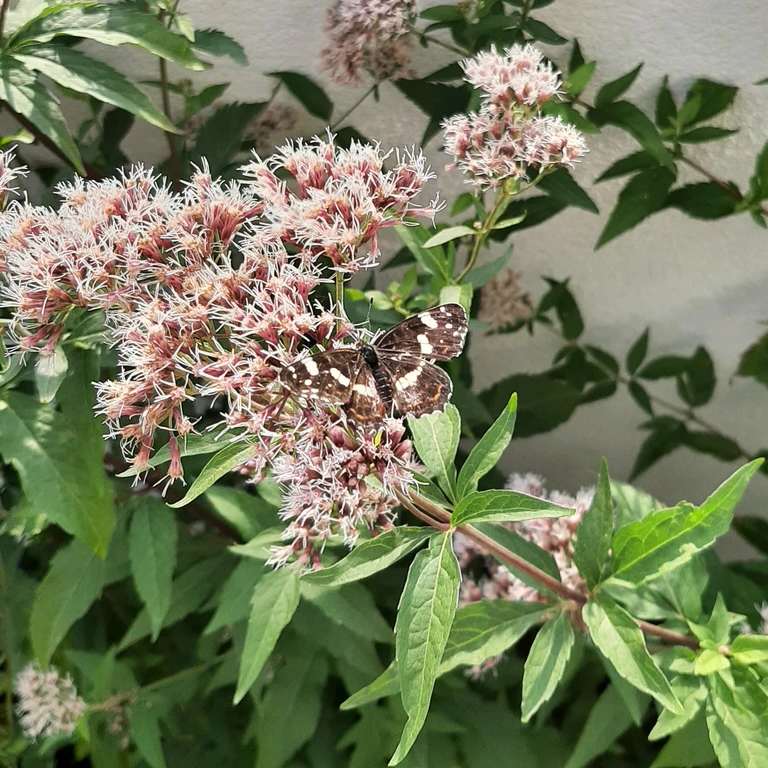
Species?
Araschnia levana
